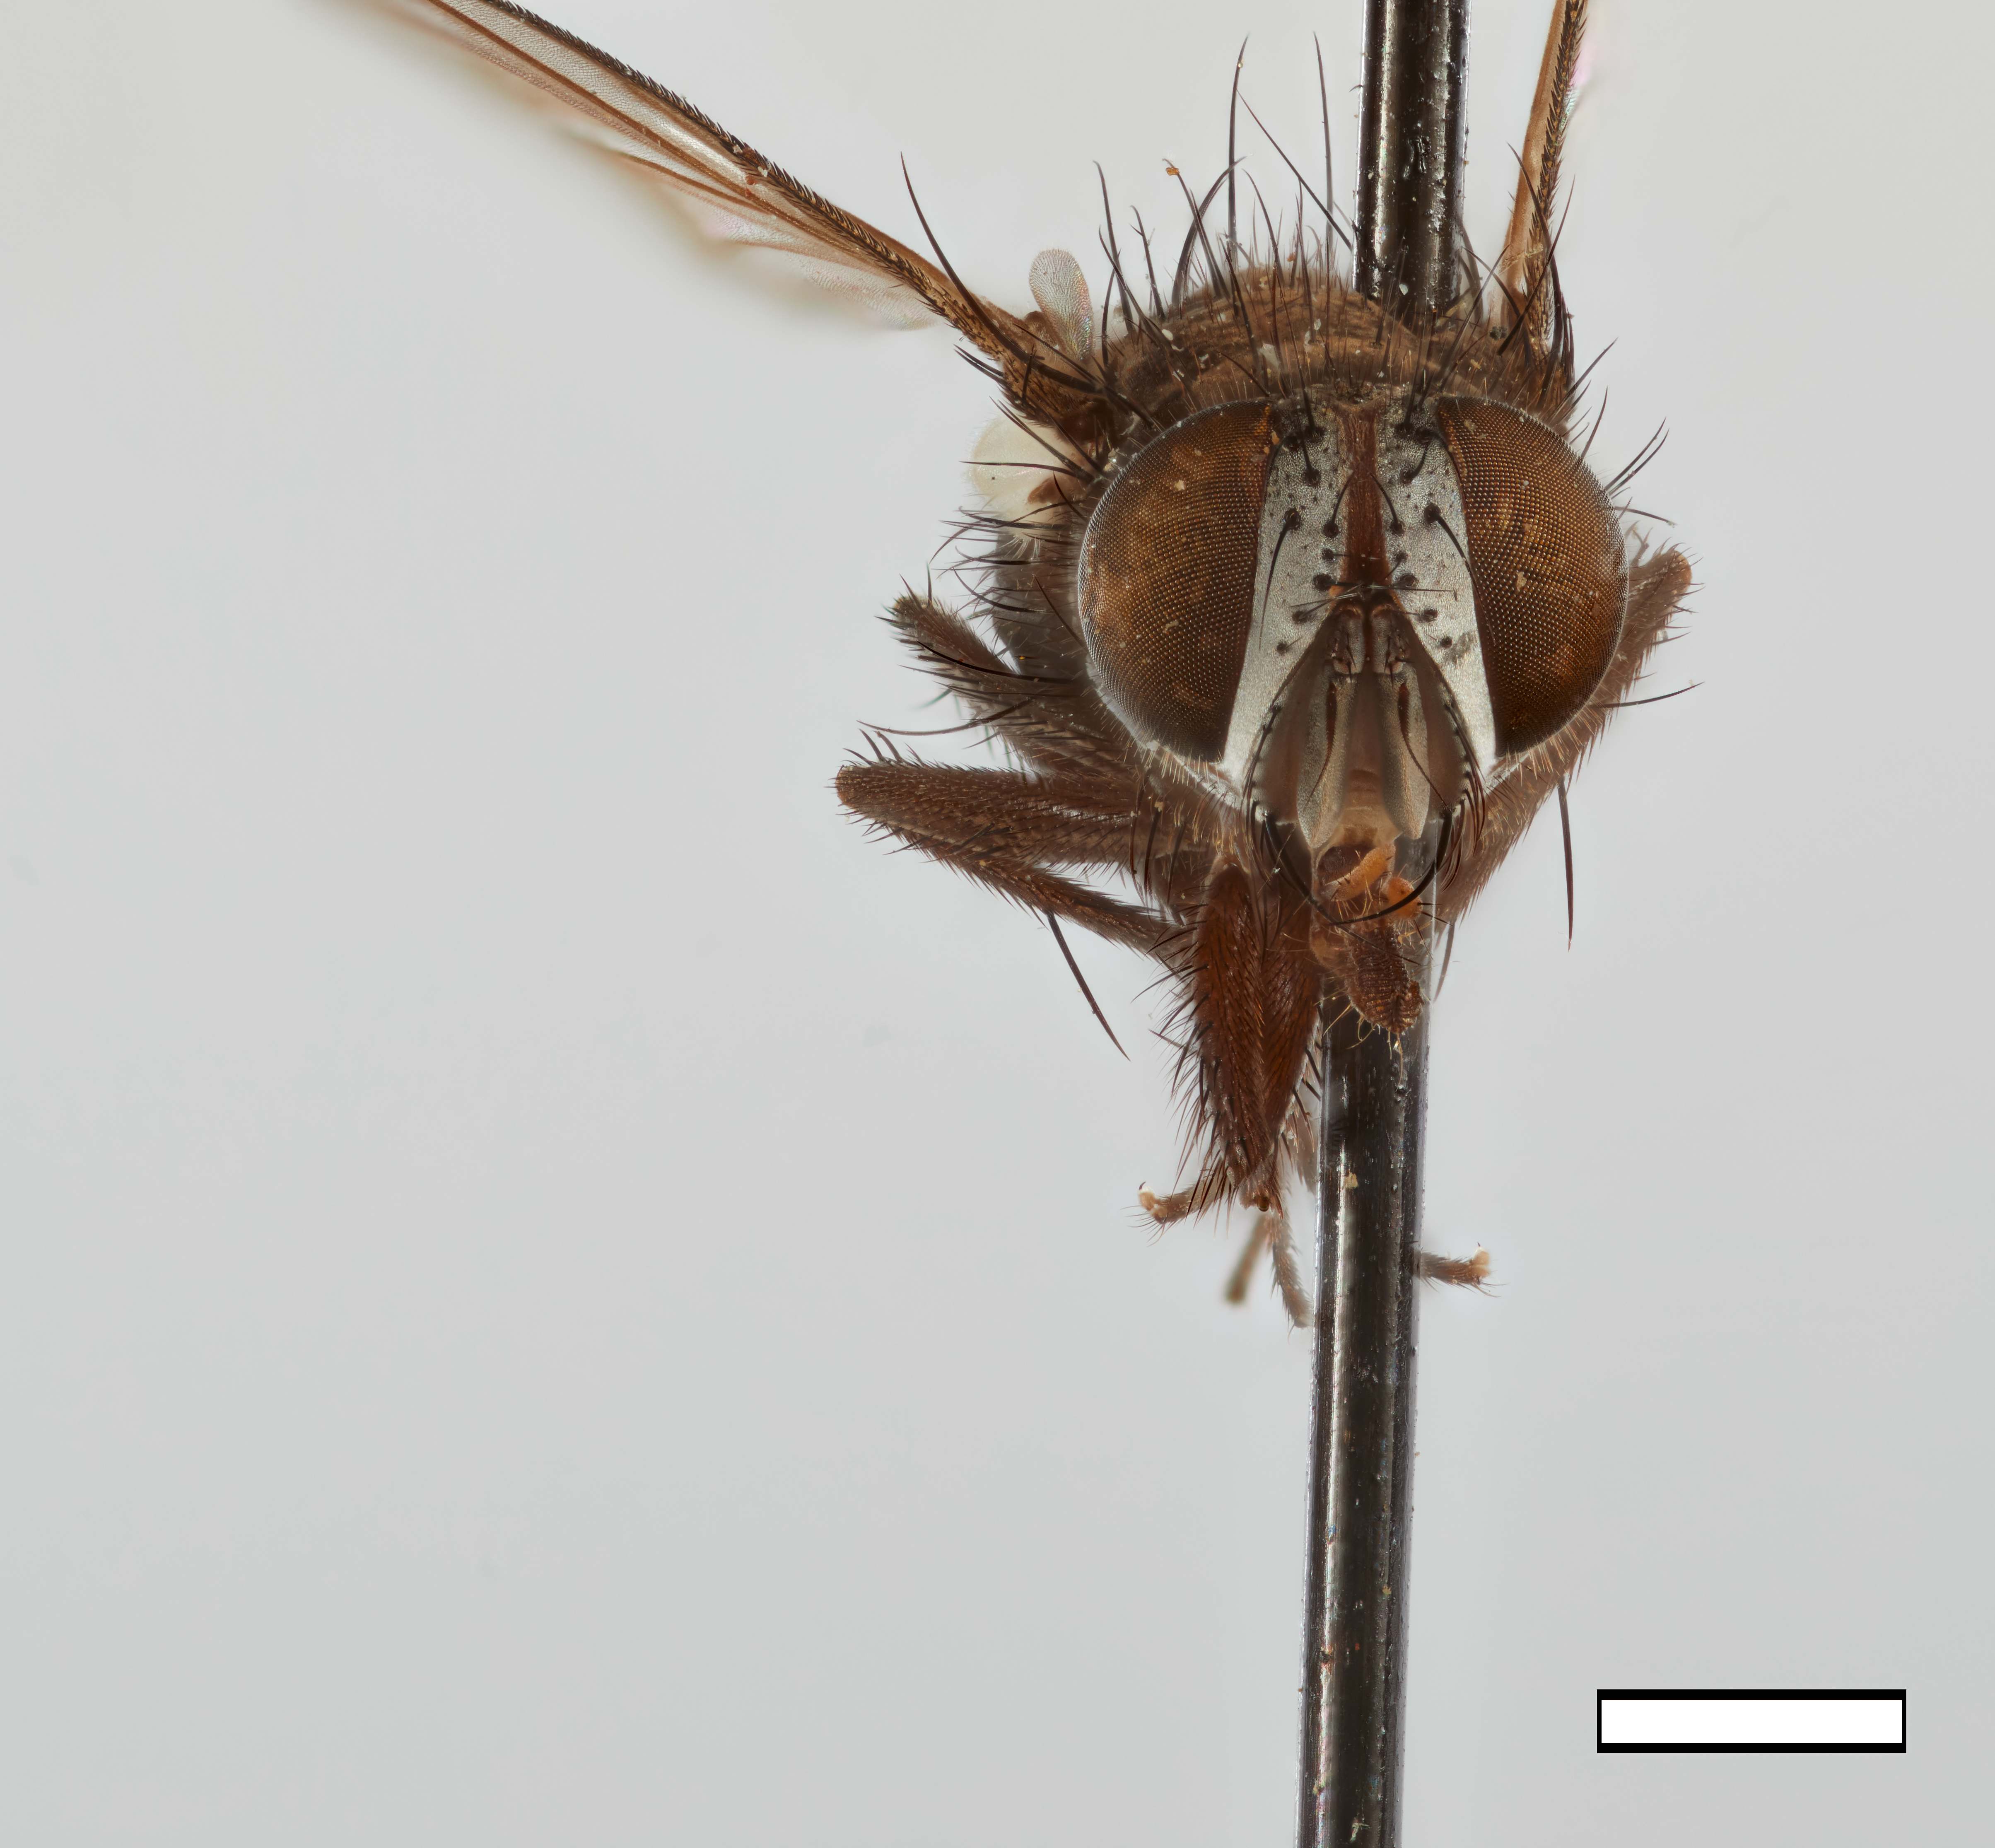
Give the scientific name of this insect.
Gymnodoria capitata
